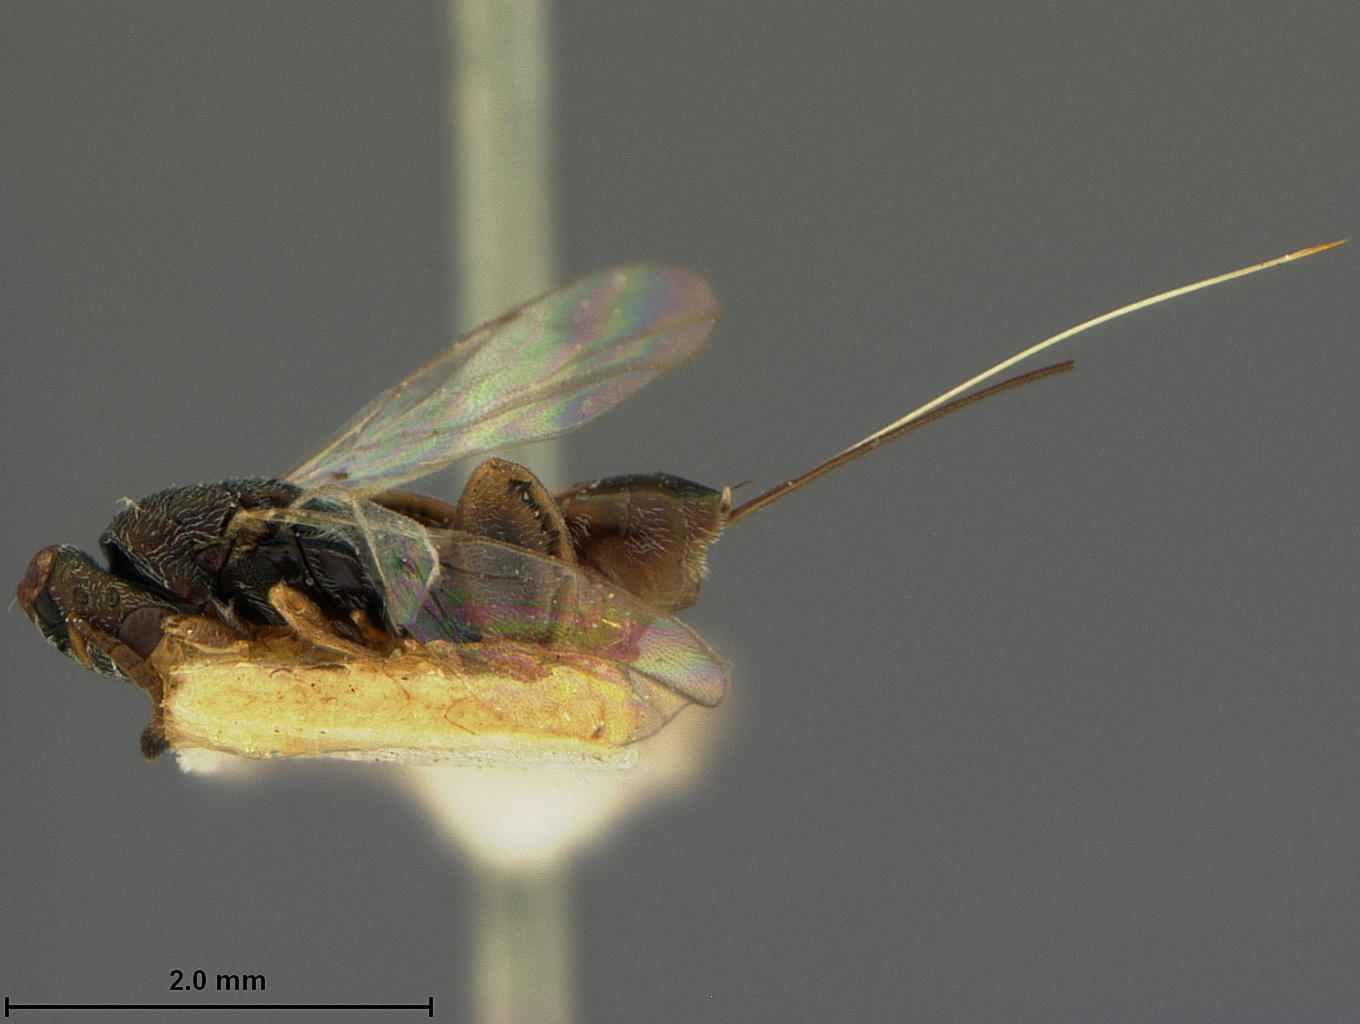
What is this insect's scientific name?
Podagrion mantis
